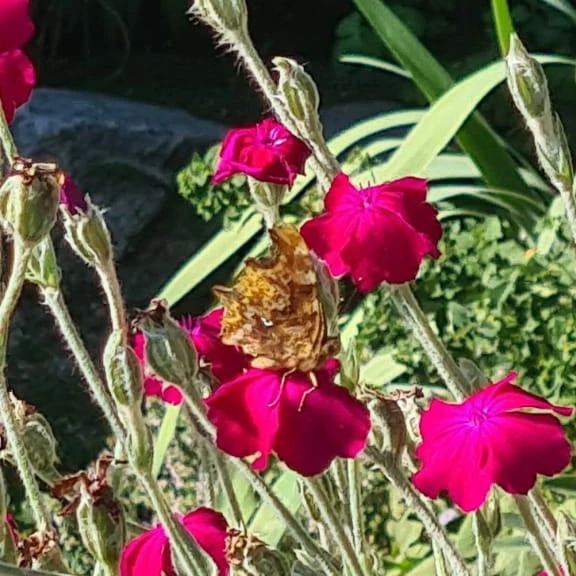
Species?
Polygonia c-album
